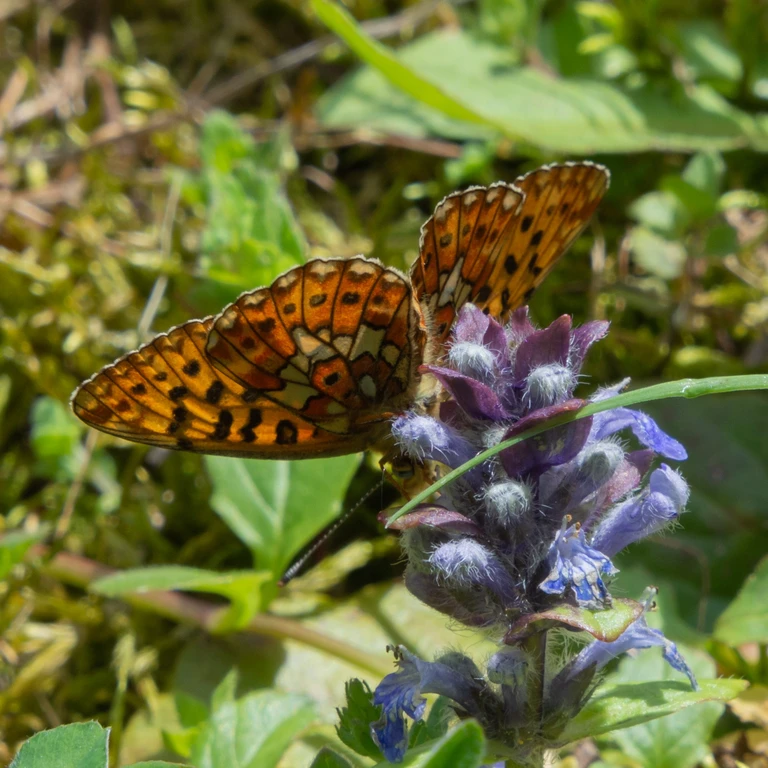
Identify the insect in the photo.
Boloria euphrosyne (also Clossiana euphrosyne)
